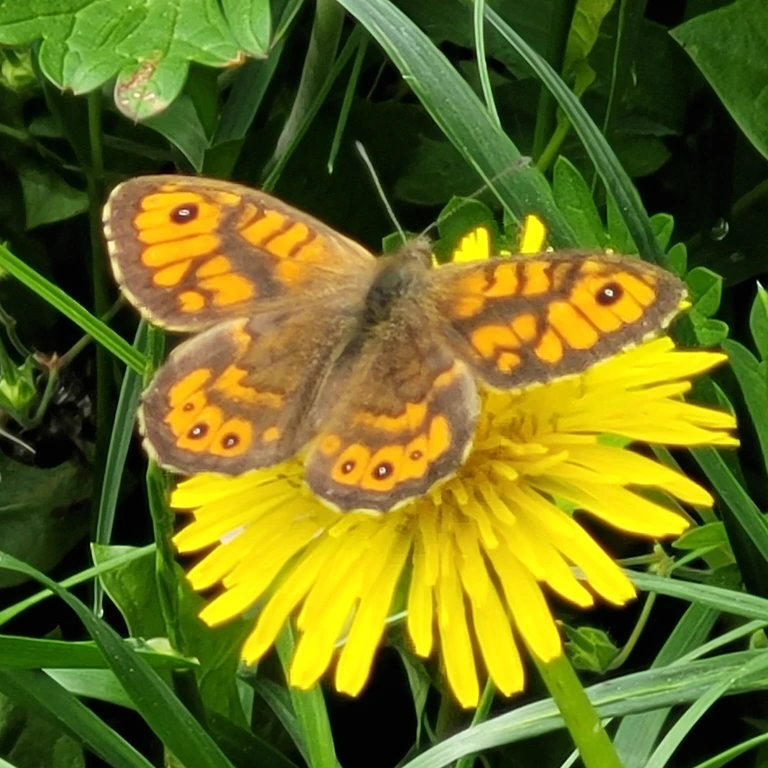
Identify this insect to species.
Lasiommata megera (also Pararge megera)
